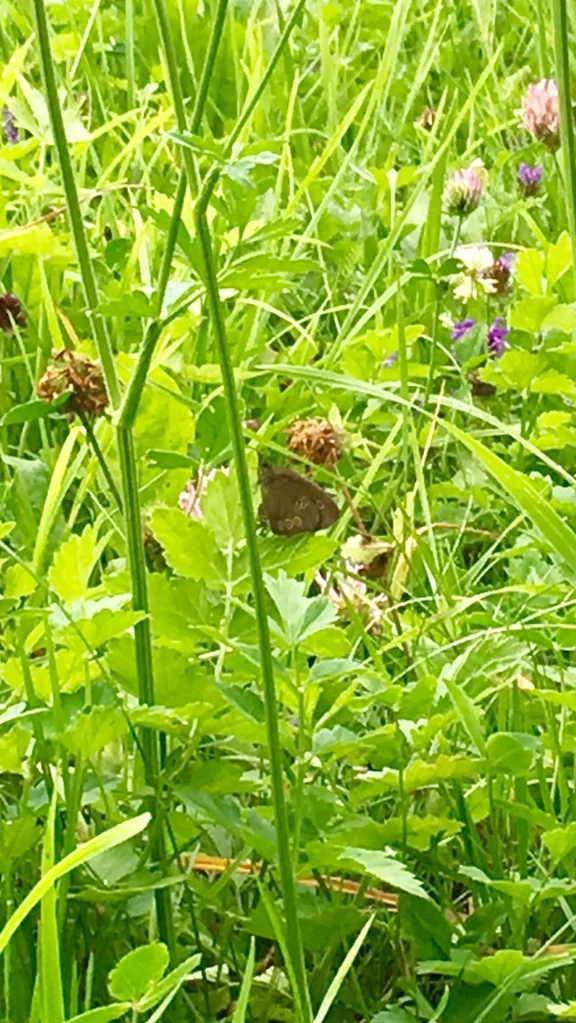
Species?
Aphantopus hyperantus
